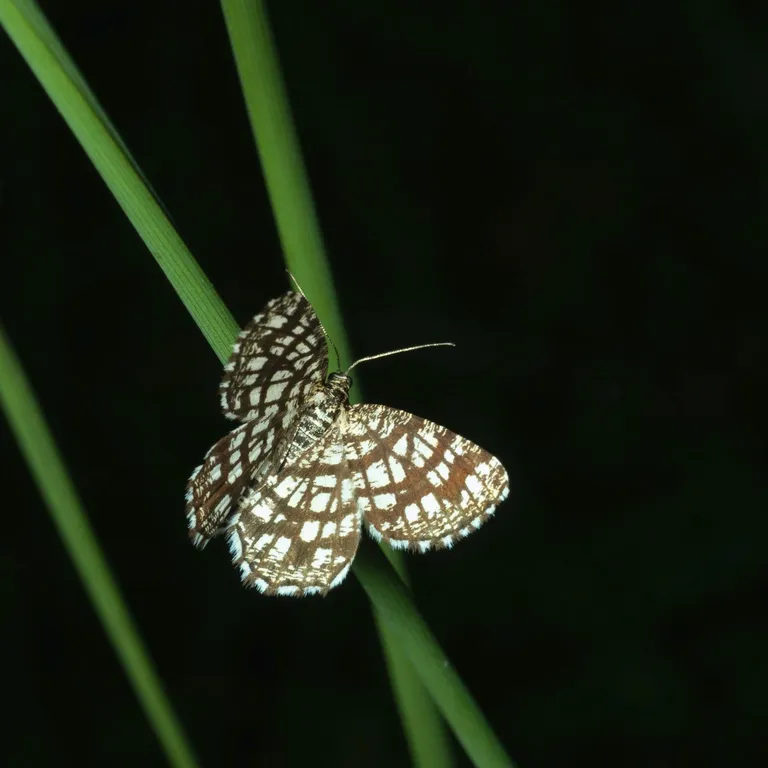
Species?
Chiasmia clathrata
